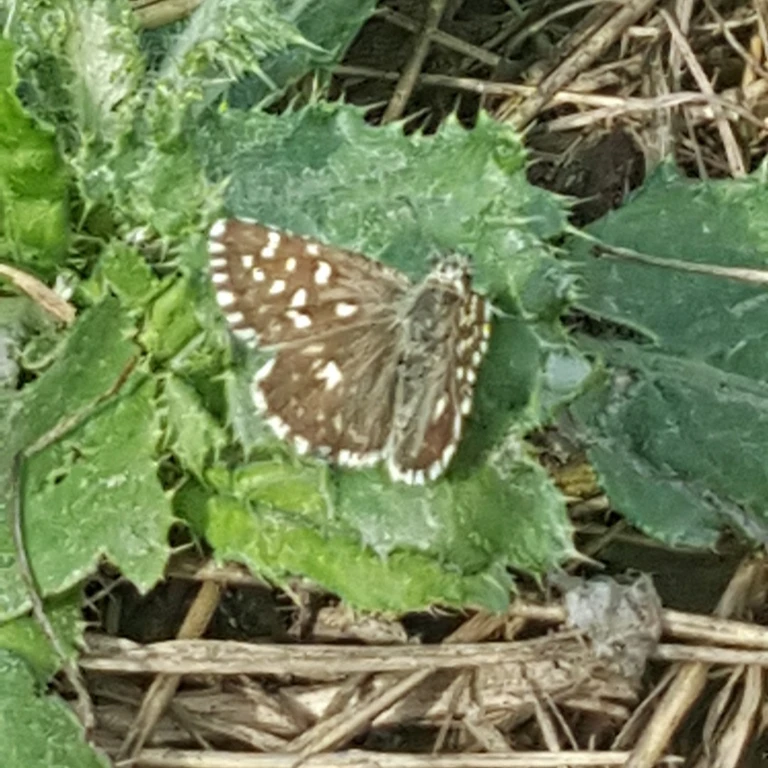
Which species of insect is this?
Pyrgus malvae
